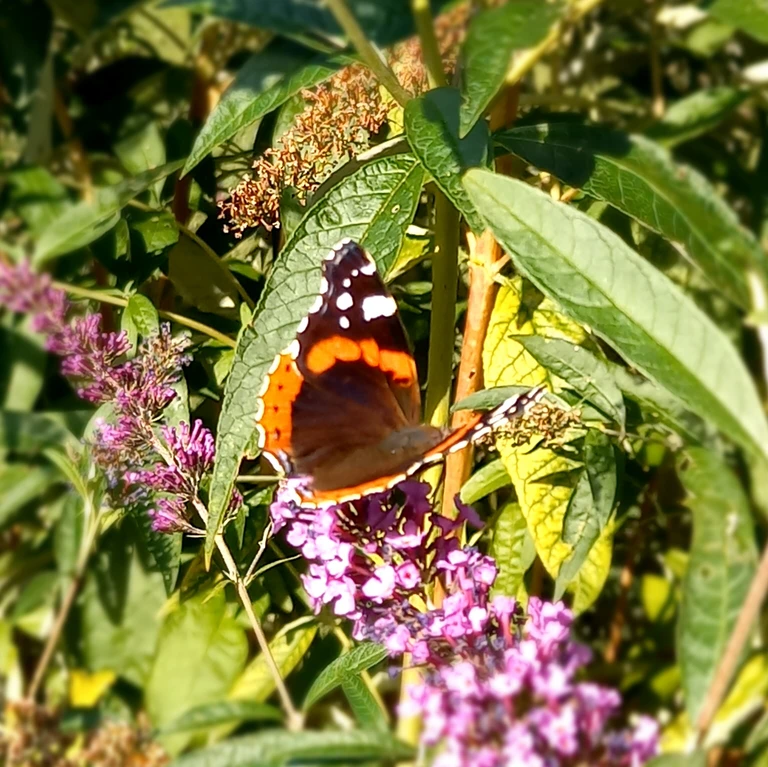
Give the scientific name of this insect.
Vanessa atalanta
